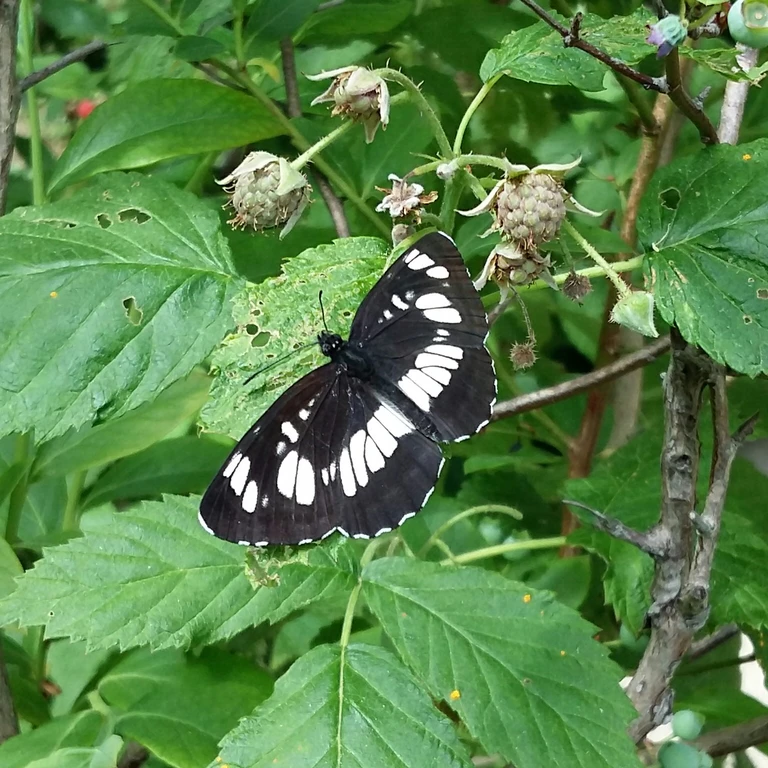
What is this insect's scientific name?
Neptis rivularis
